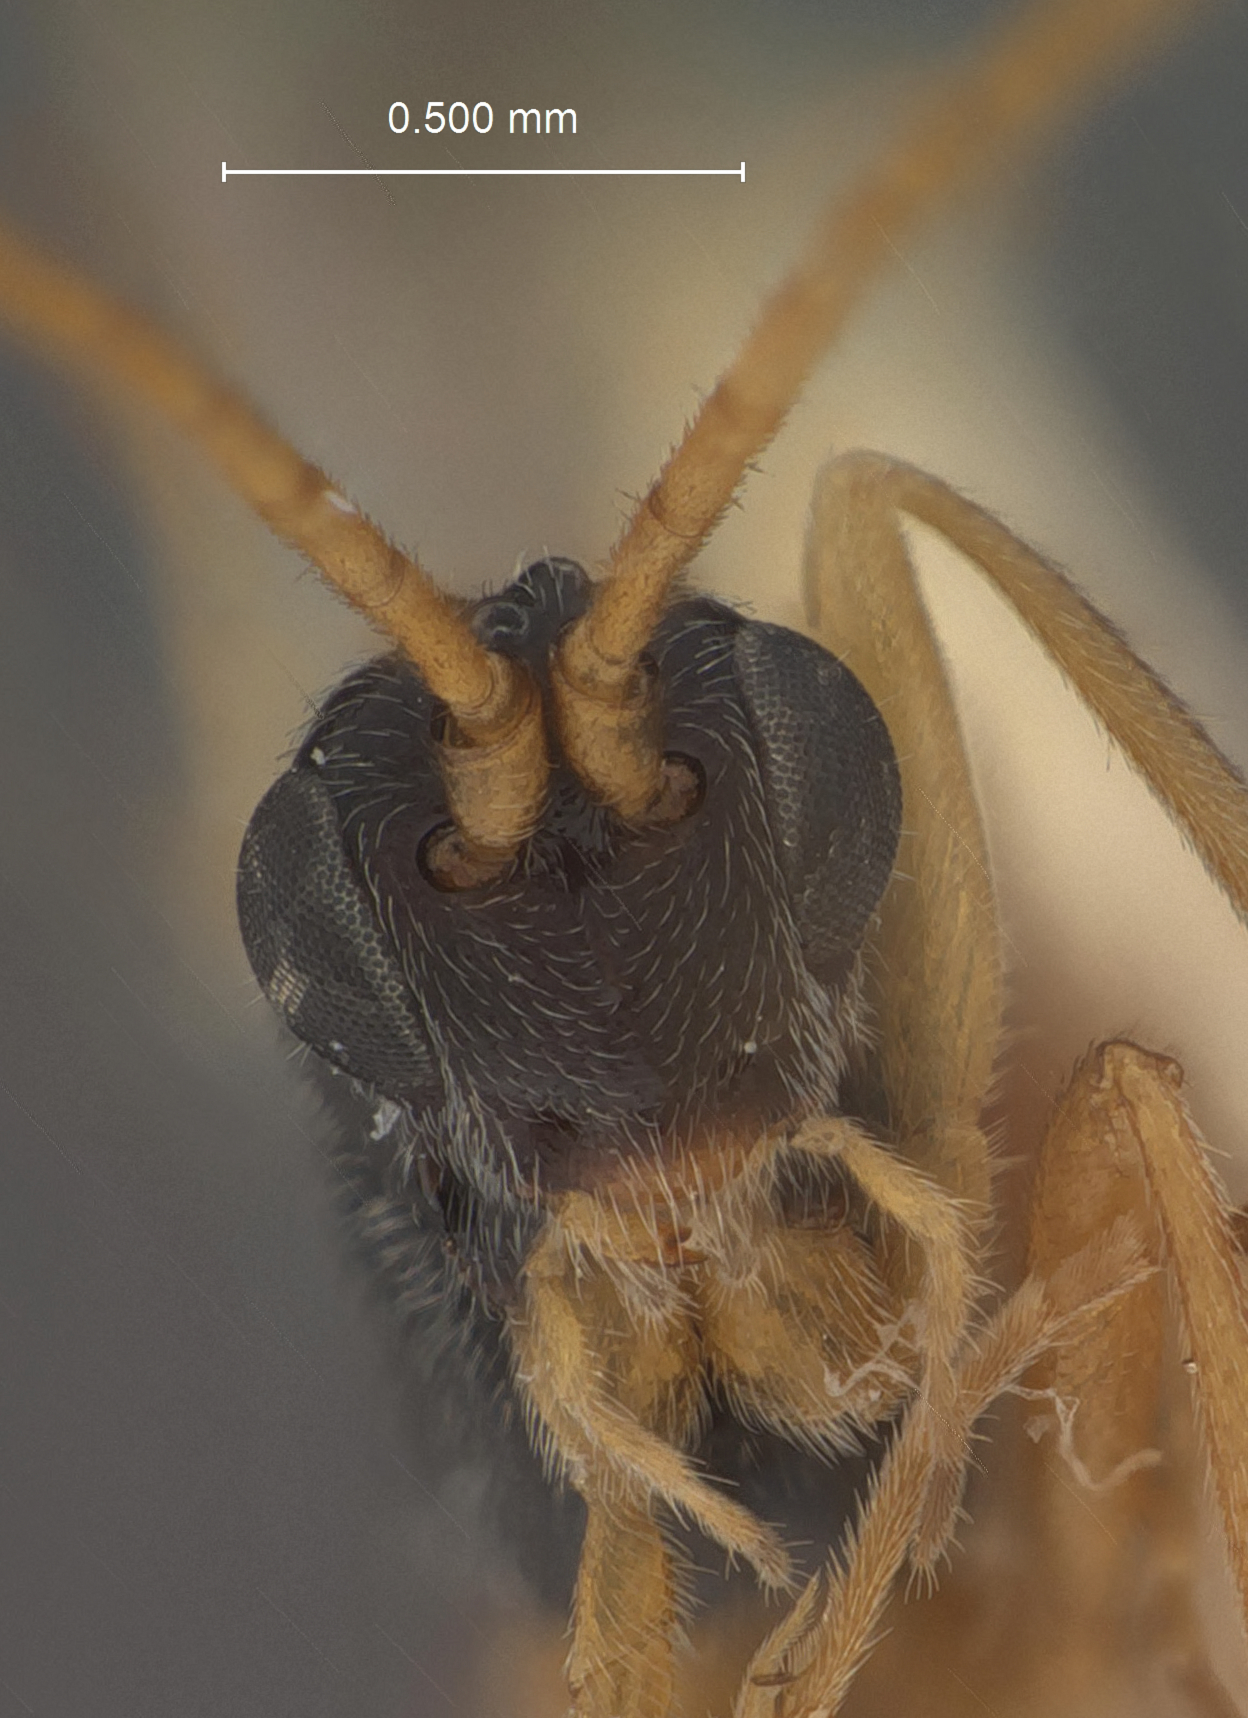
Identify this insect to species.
Orgilus indagator
